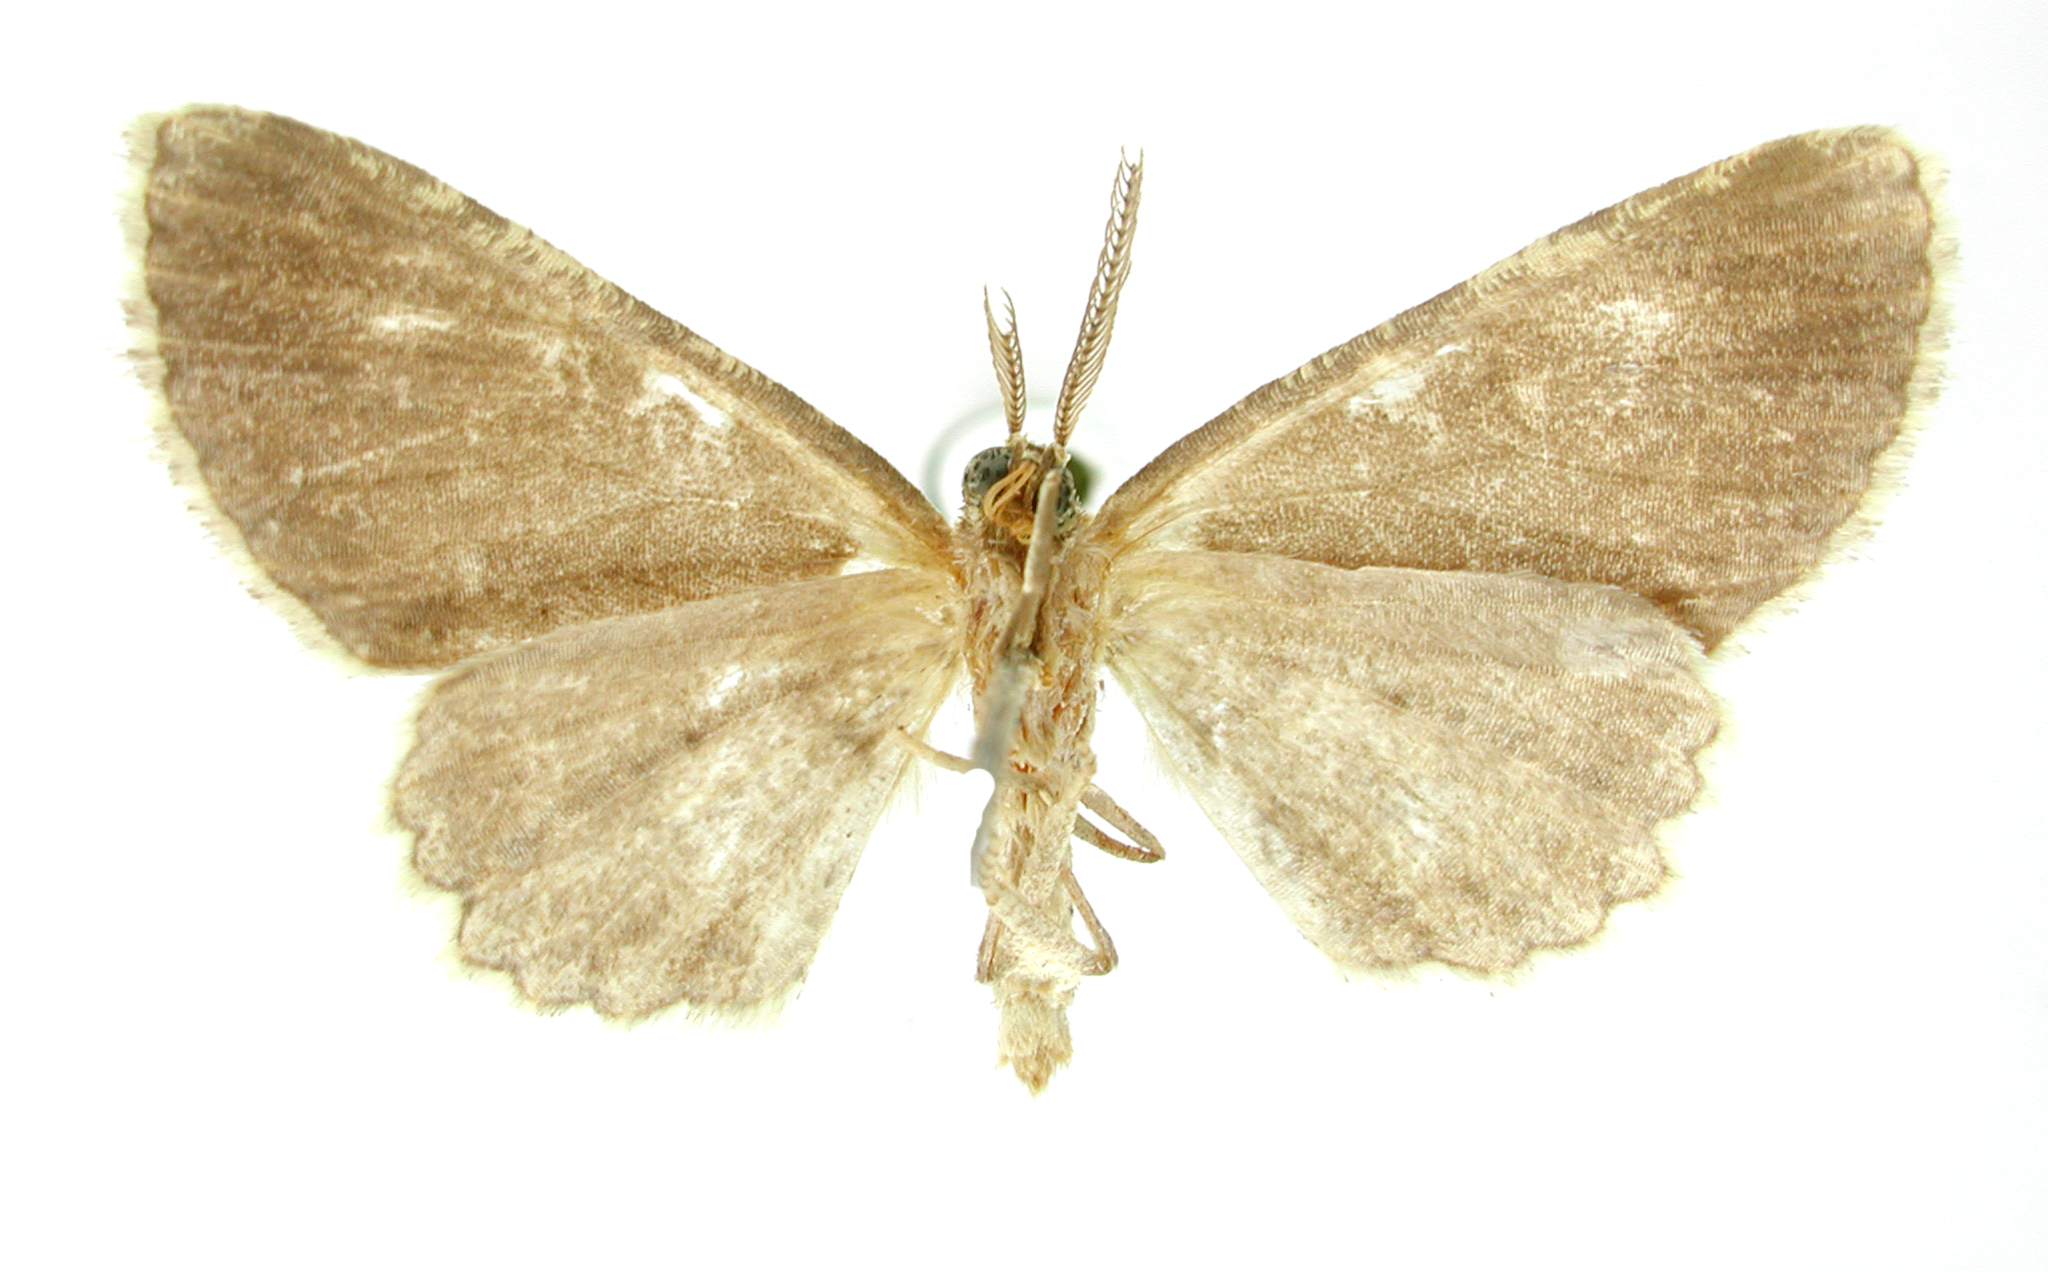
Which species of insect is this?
Boarmia costilla
